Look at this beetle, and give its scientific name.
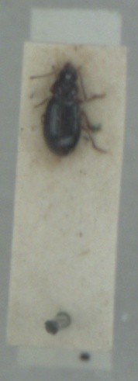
Bradycellus ruficollis
